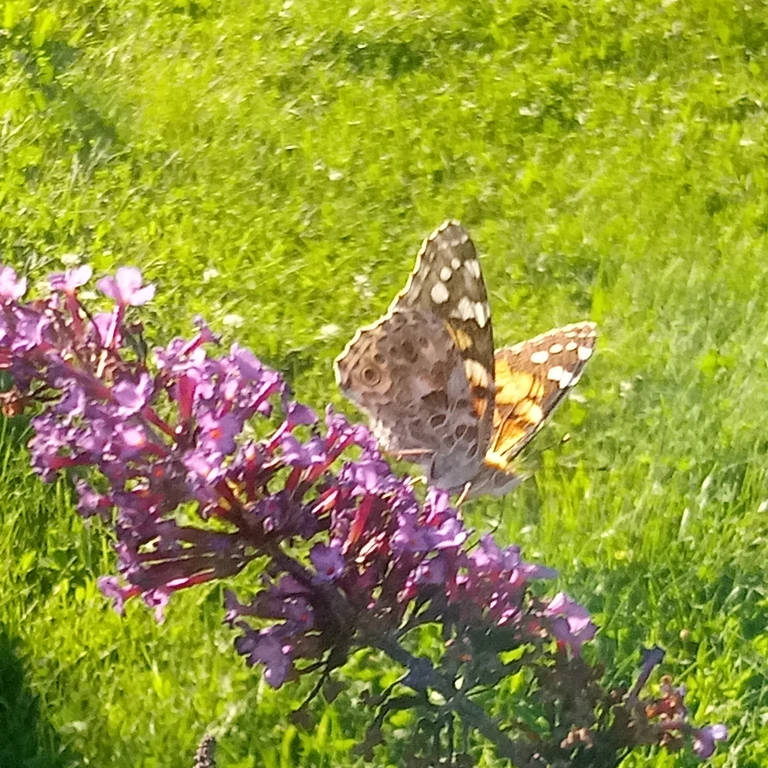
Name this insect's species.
Vanessa cardui
